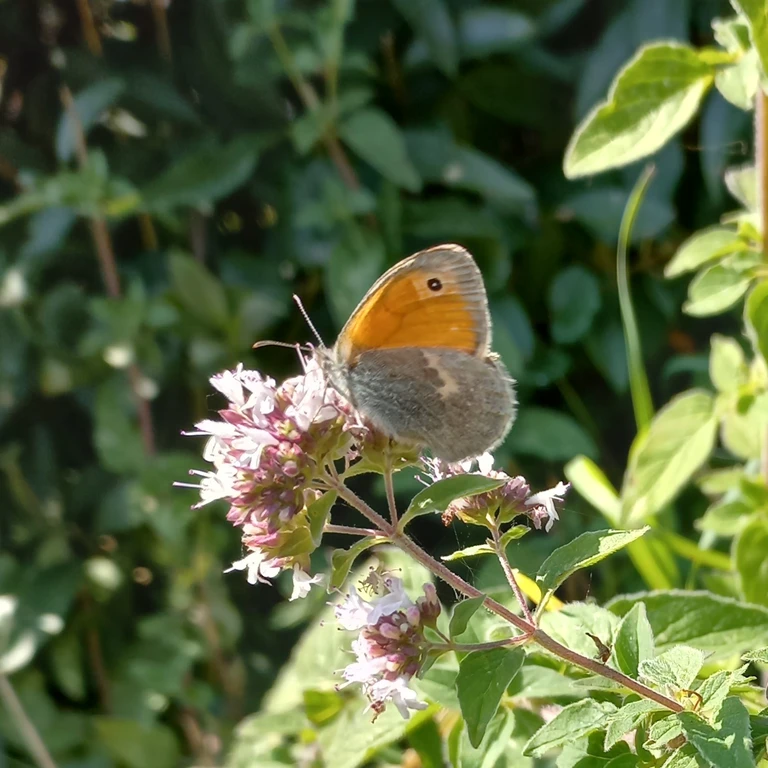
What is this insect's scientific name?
Coenonympha pamphilus
